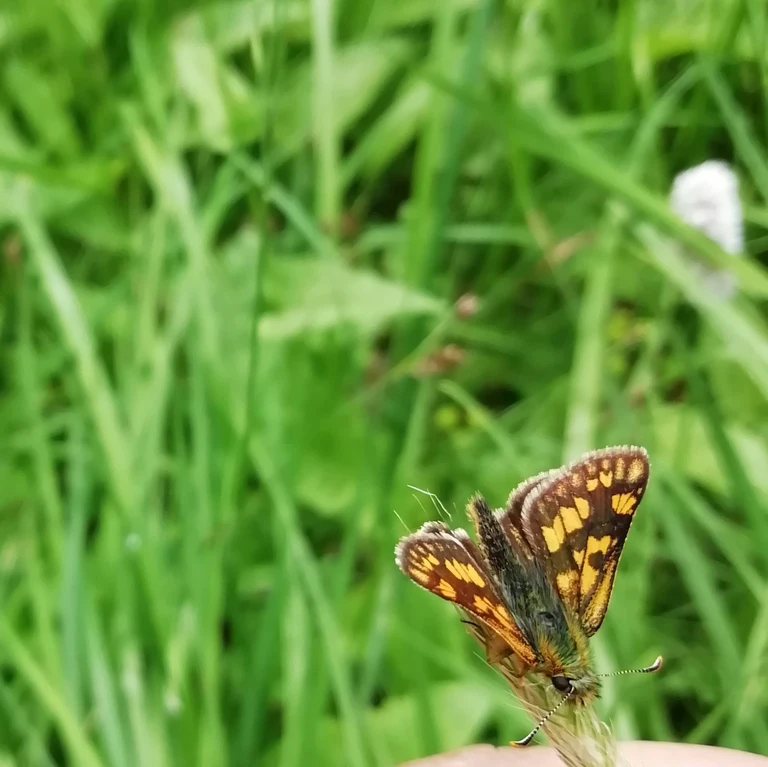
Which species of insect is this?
Carterocephalus palaemon
